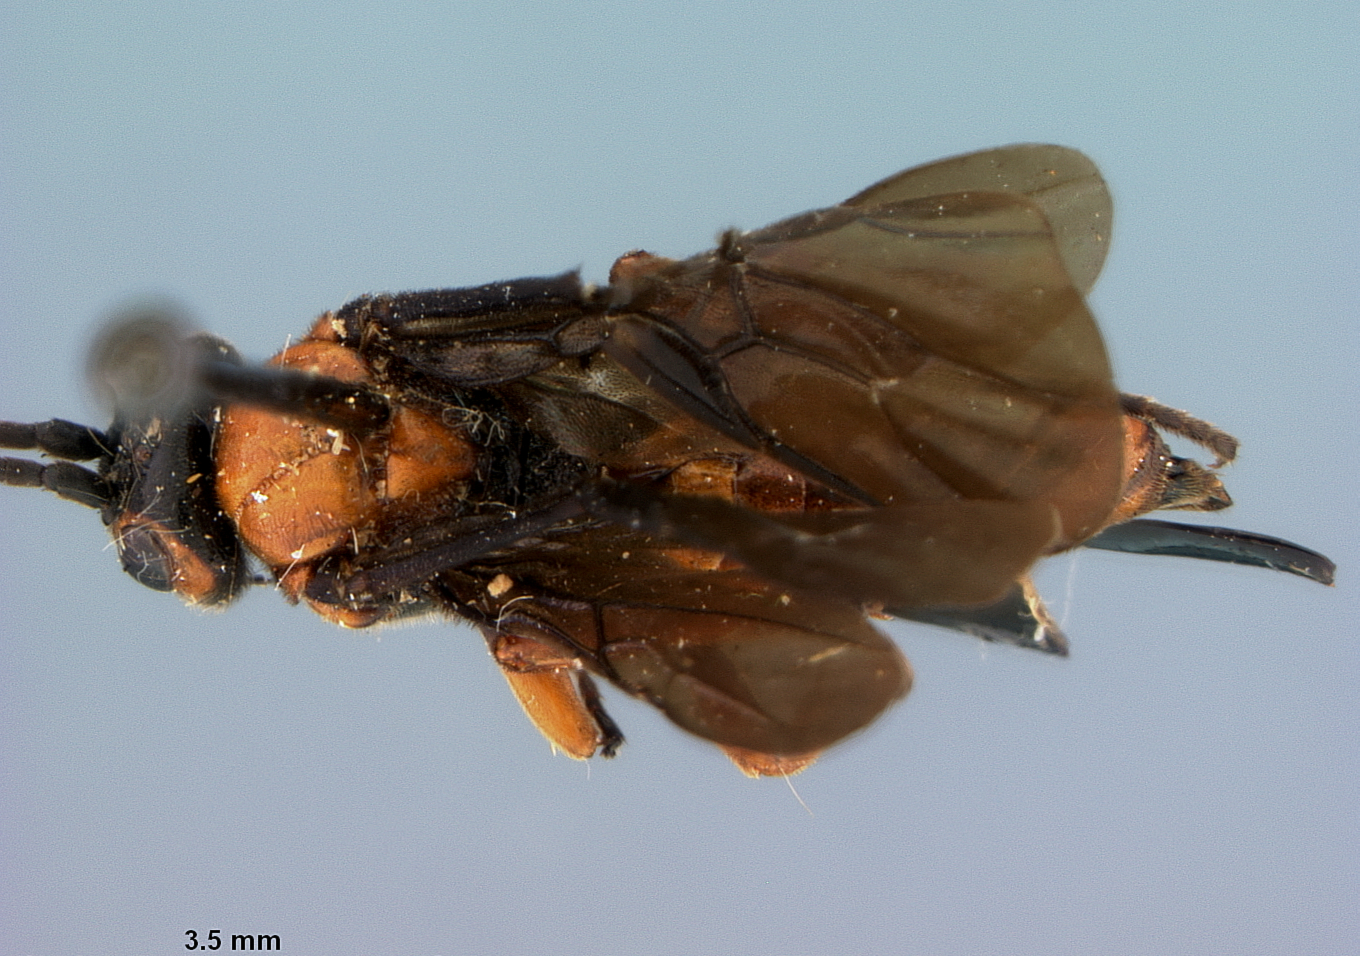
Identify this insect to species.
Cardiochiles magnus
